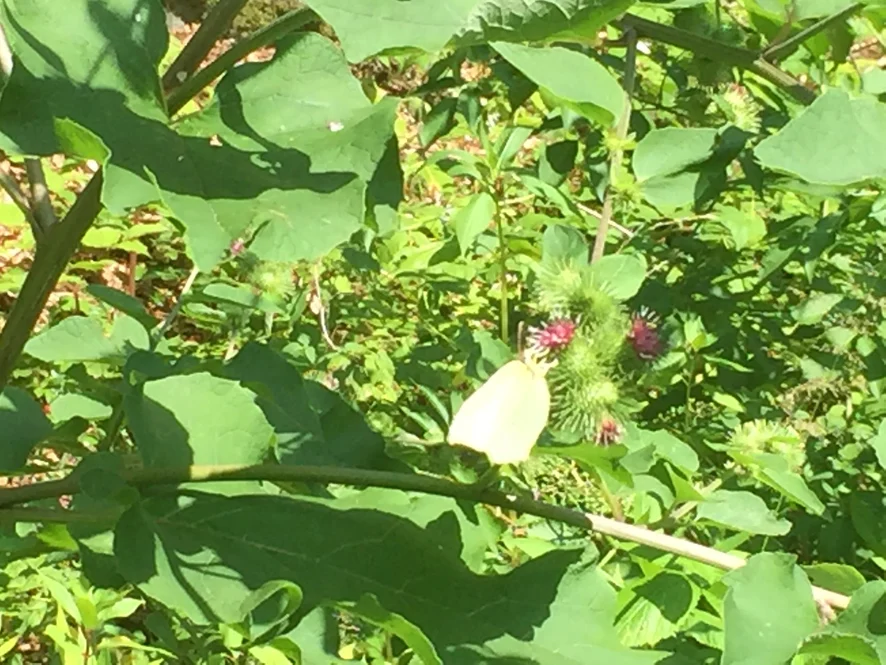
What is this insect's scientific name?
Gonepteryx rhamni
